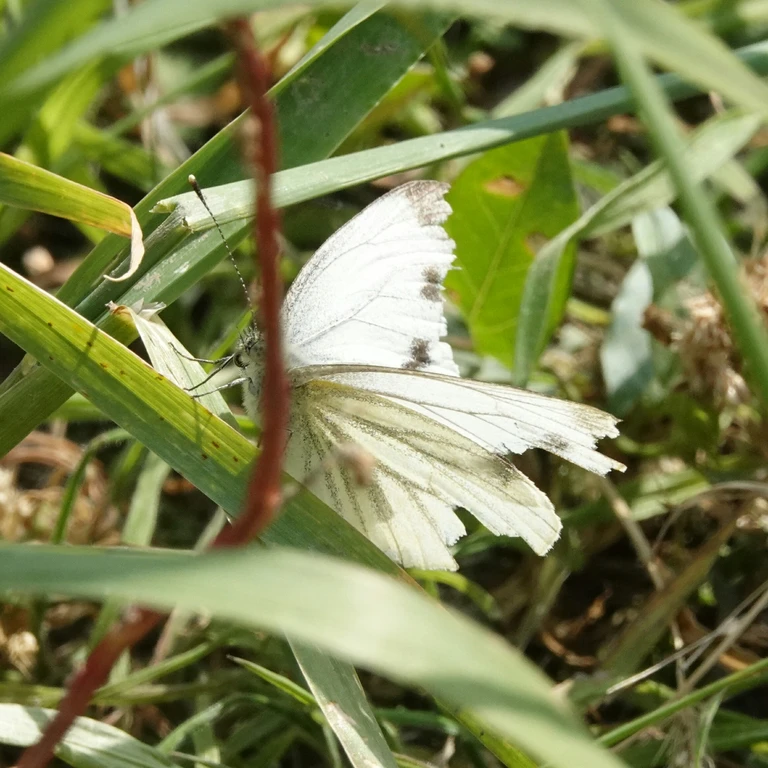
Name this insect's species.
Pieris napi
